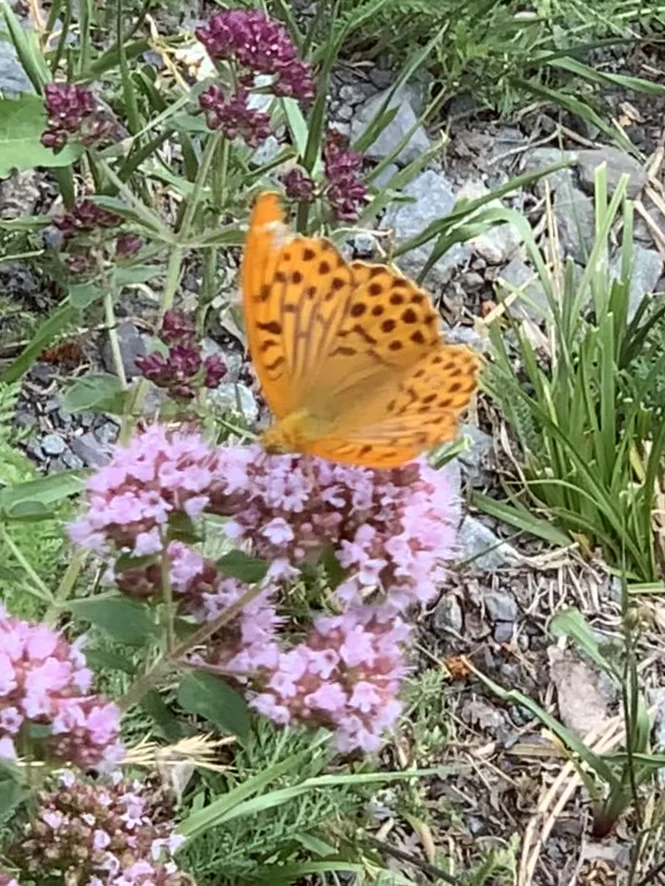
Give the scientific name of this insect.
Argynnis paphia
